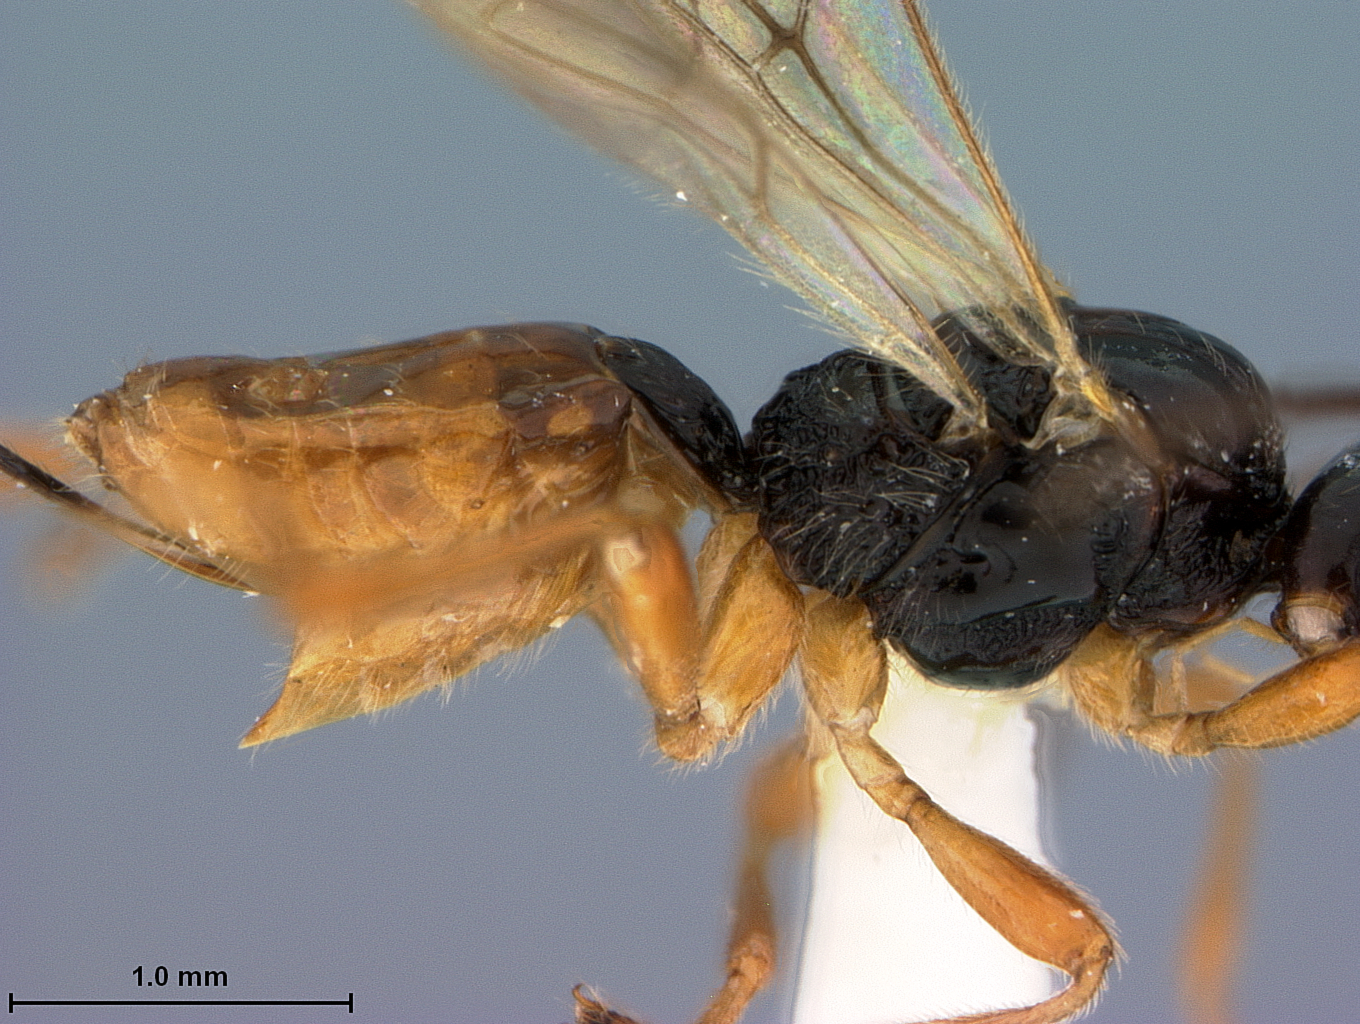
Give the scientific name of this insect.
Phaenocarpa puberae
